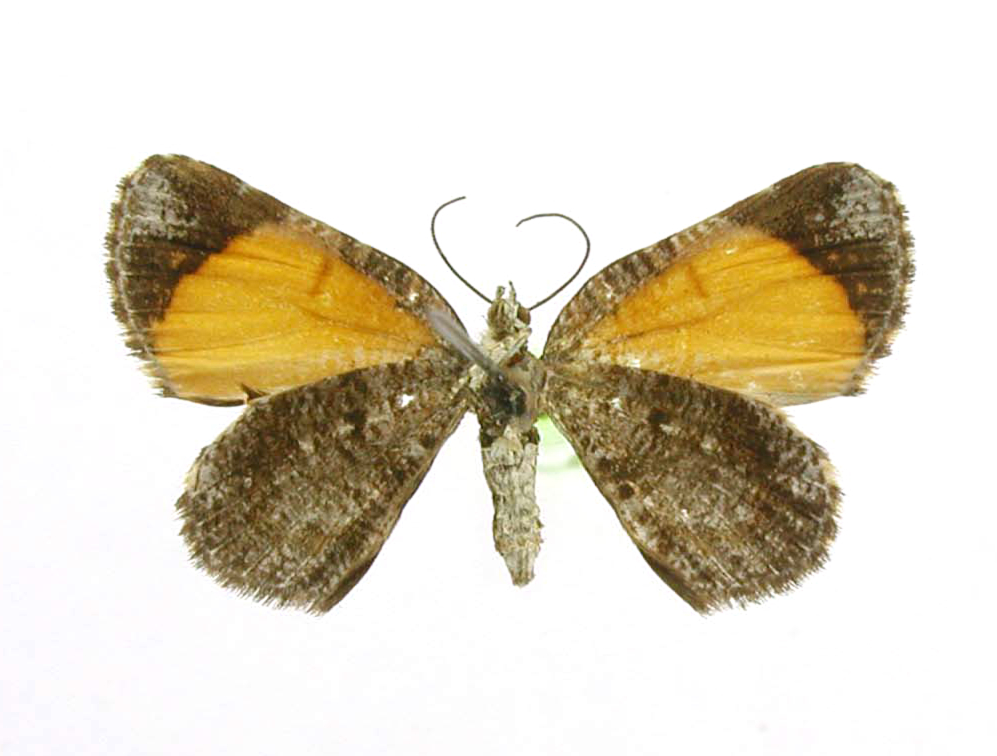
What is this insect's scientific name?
Scordylia morvena
